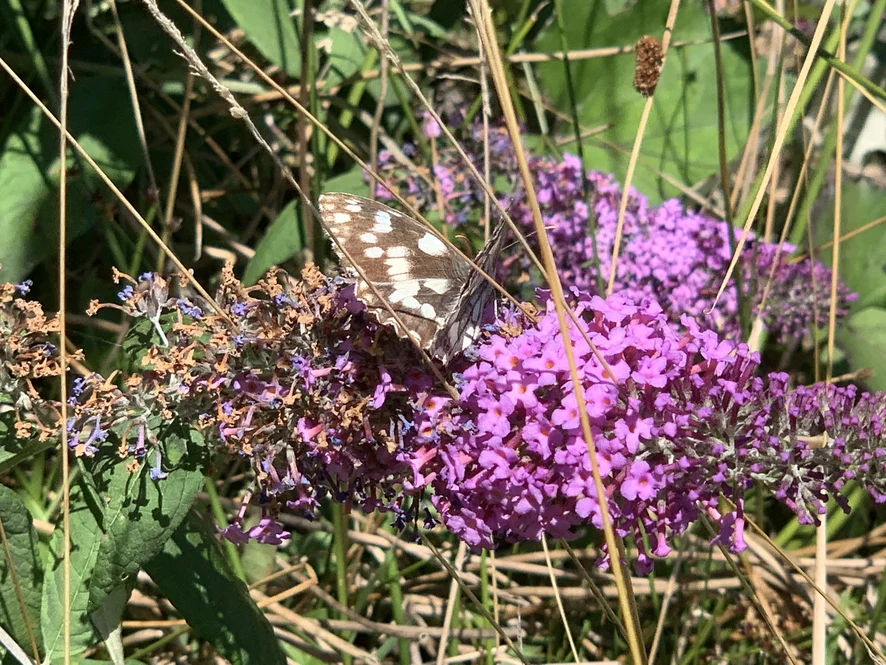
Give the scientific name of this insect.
Melanargia galathea
